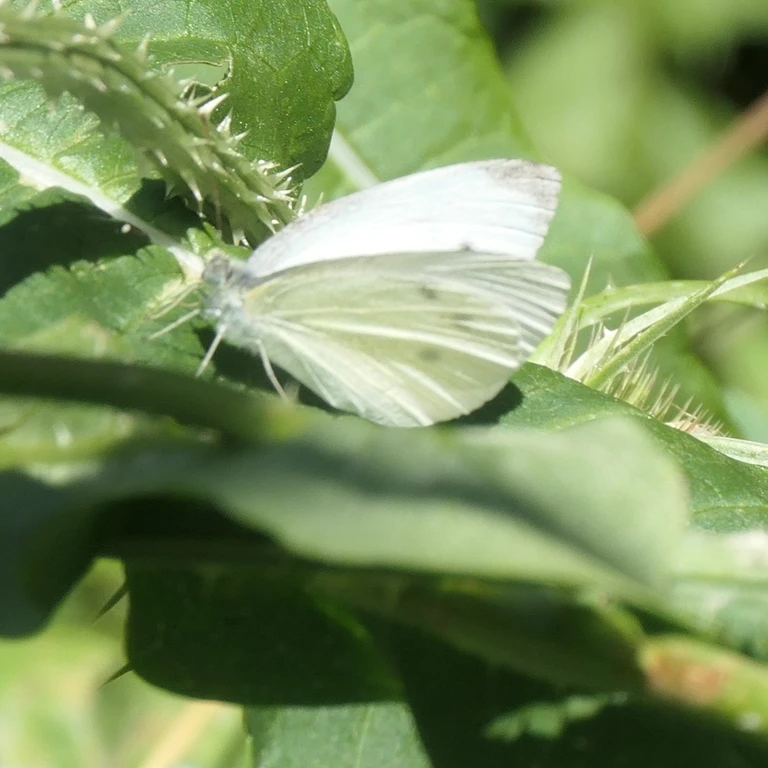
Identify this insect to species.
Pieris rapae
